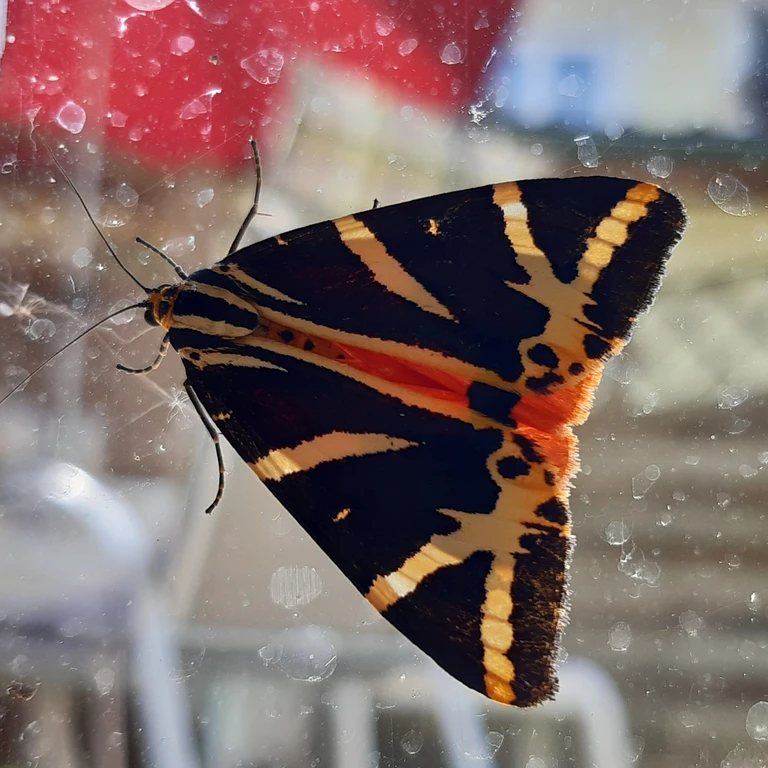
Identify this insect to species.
Euplagia quadripunctaria
